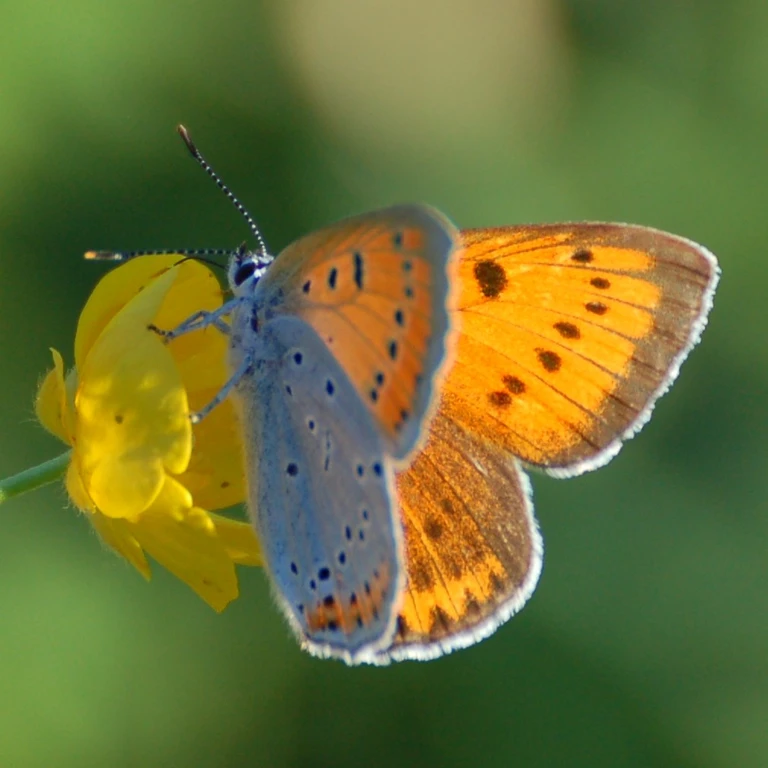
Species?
Lycaena dispar
